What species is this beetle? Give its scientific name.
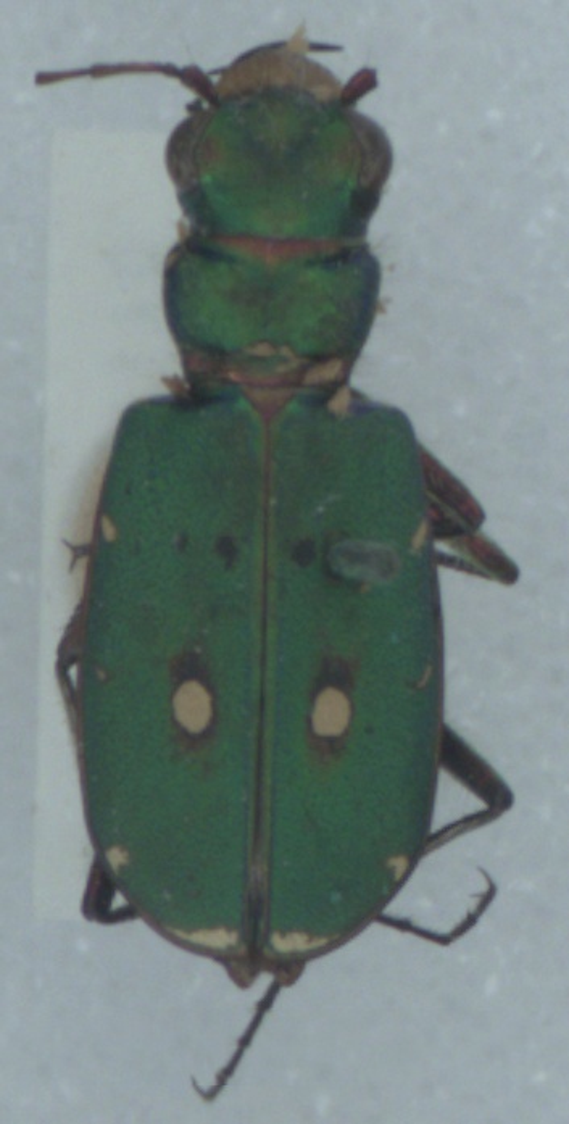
Cicindela campestris
